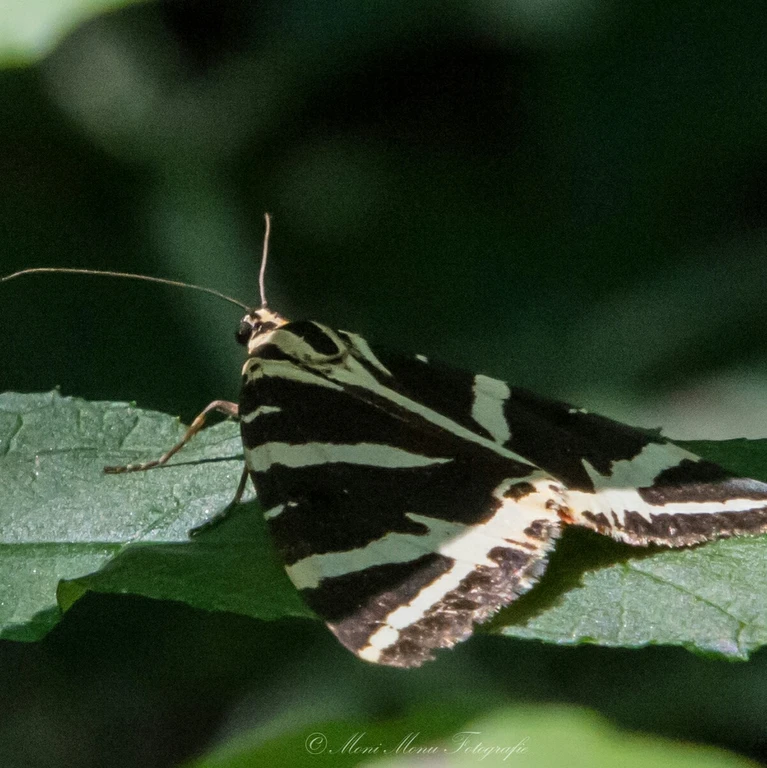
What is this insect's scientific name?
Euplagia quadripunctaria
